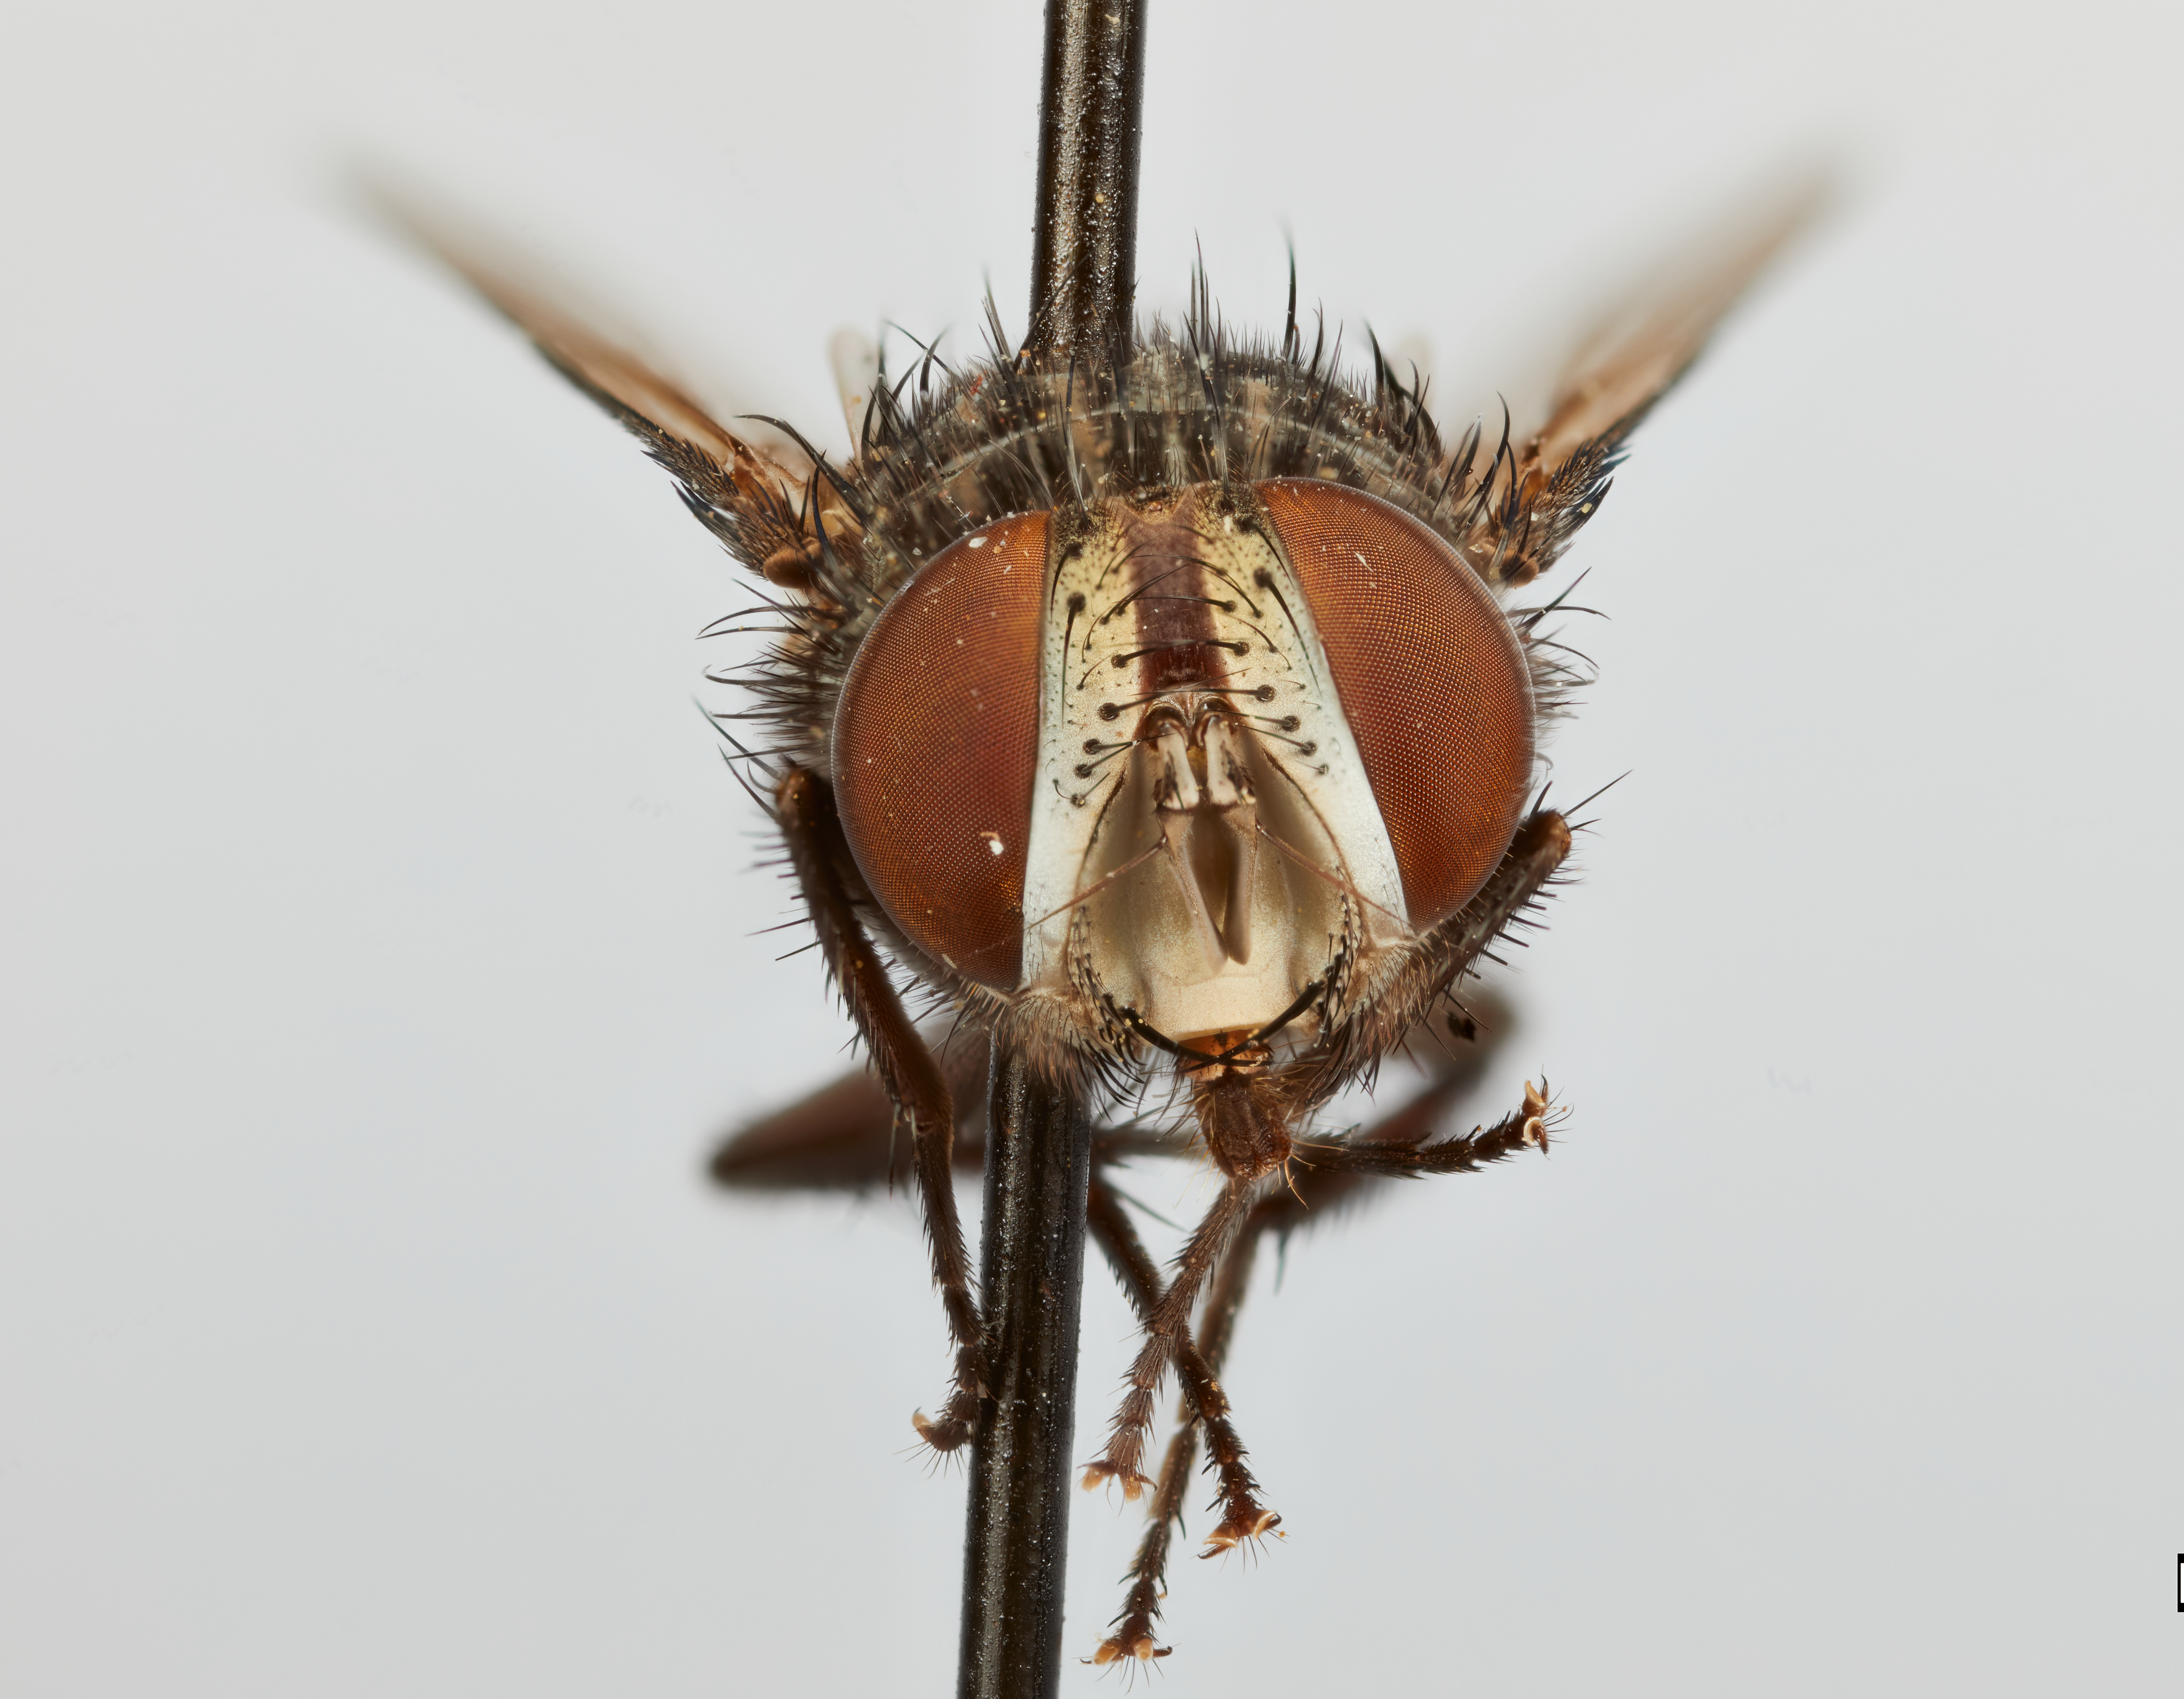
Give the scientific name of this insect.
Stenosturmia peruana
